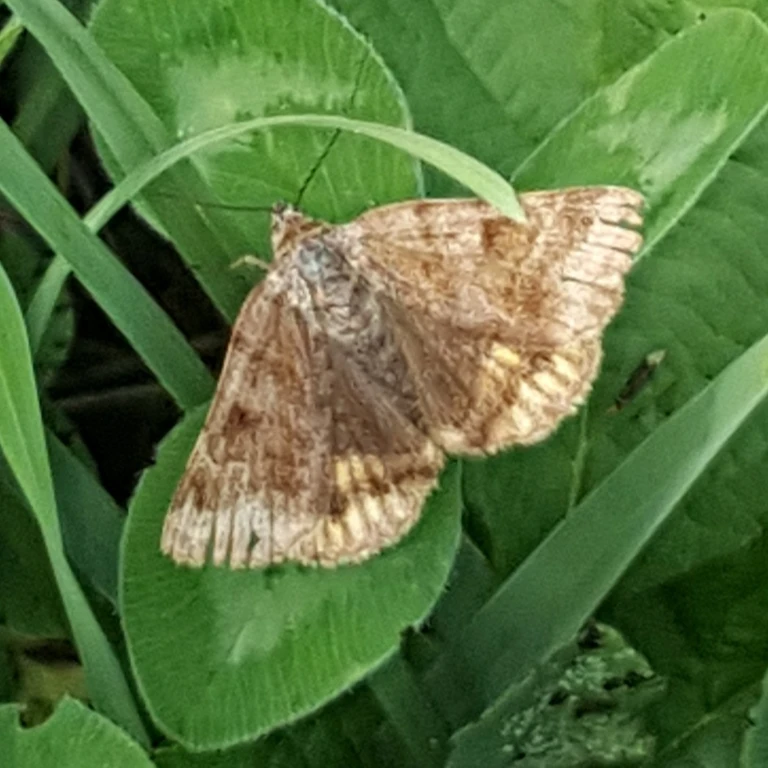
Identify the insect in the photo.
Euclidia glyphica
